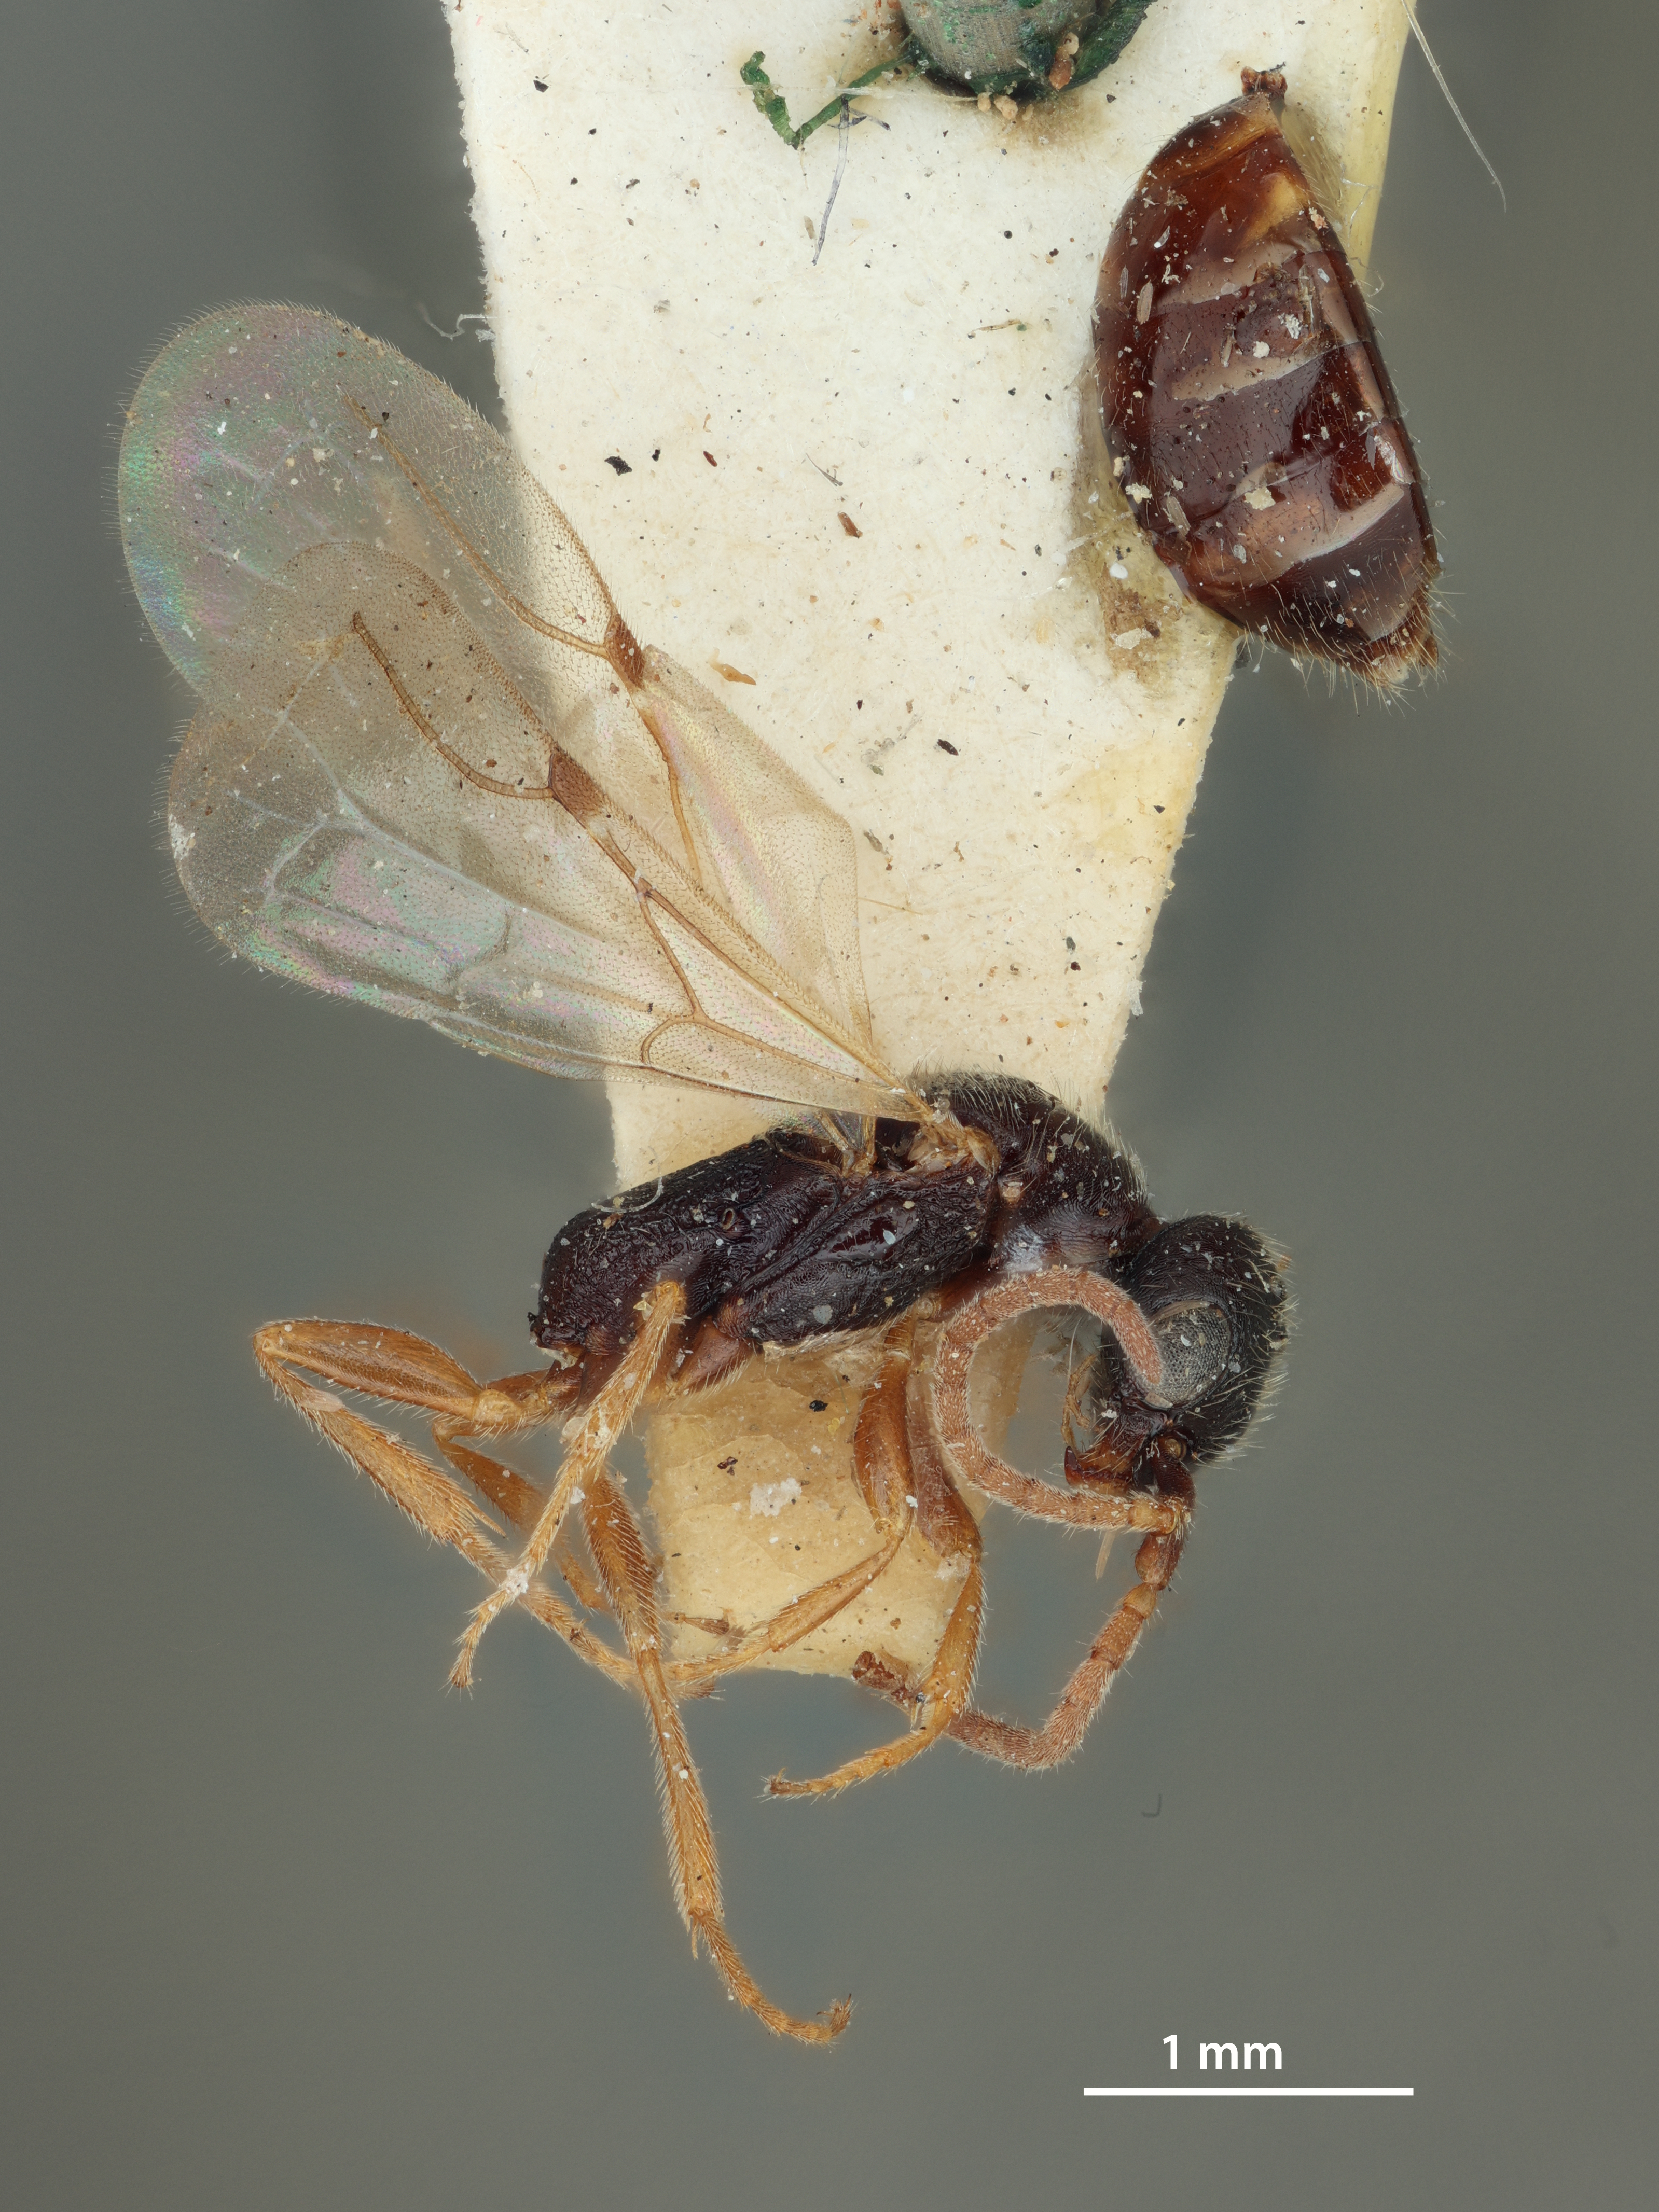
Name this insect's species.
Isobrachium mgnum
